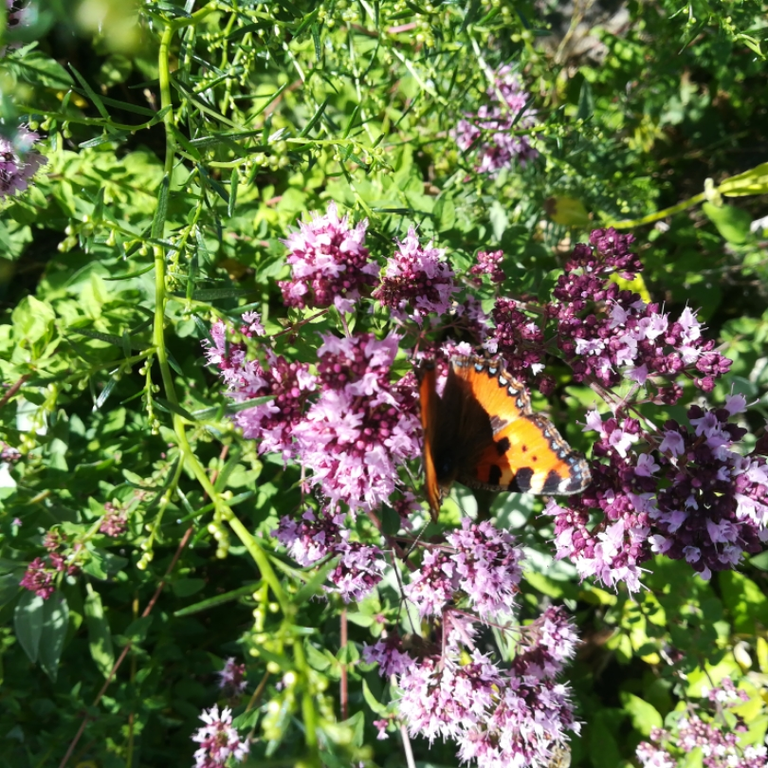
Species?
Aglais urticae
